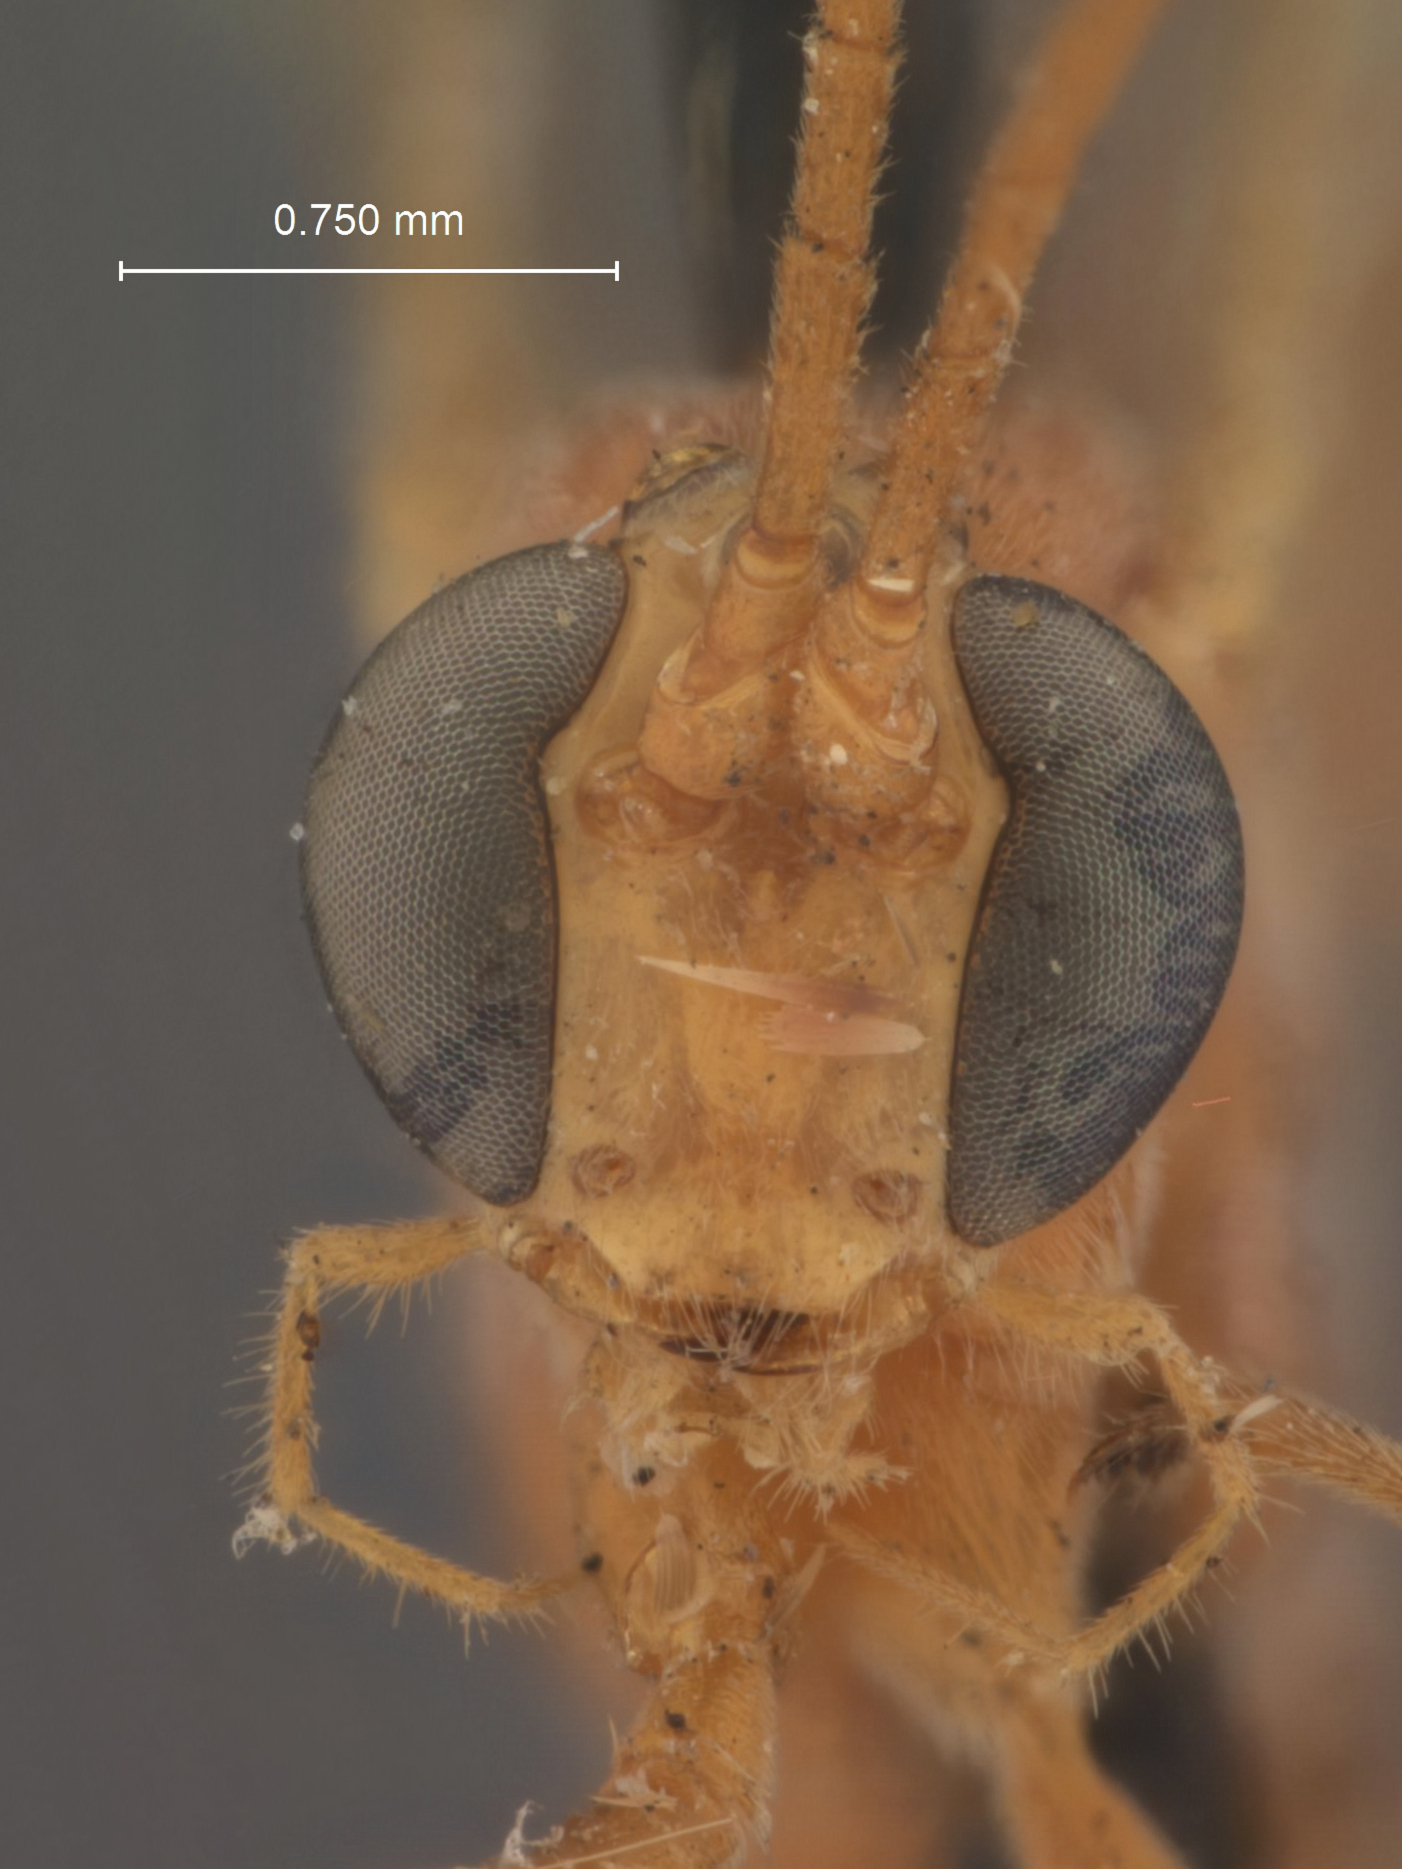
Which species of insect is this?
Paniscus pallens
